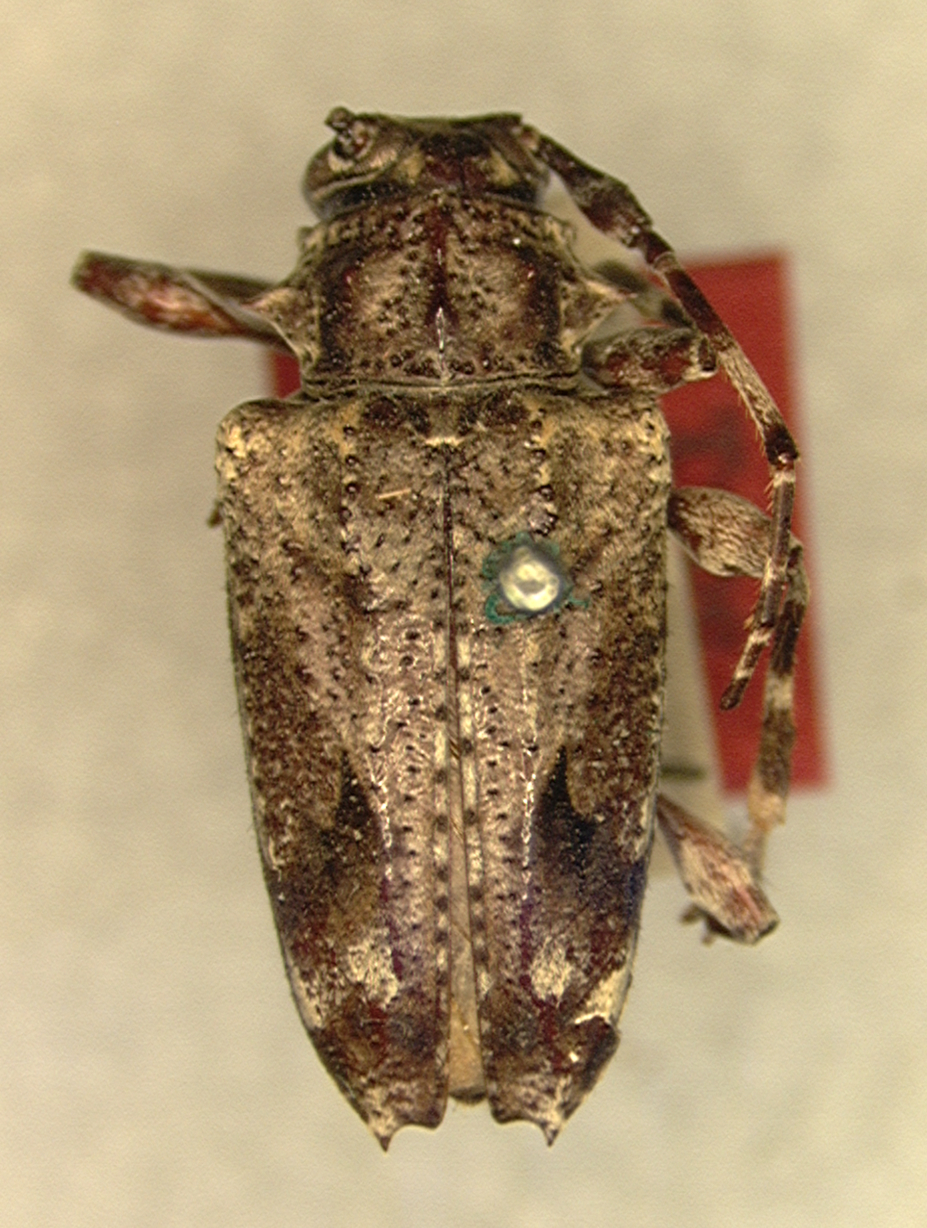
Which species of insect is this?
Acanthoderes galapagoensis (also Psapharochrus galapagoensis)
